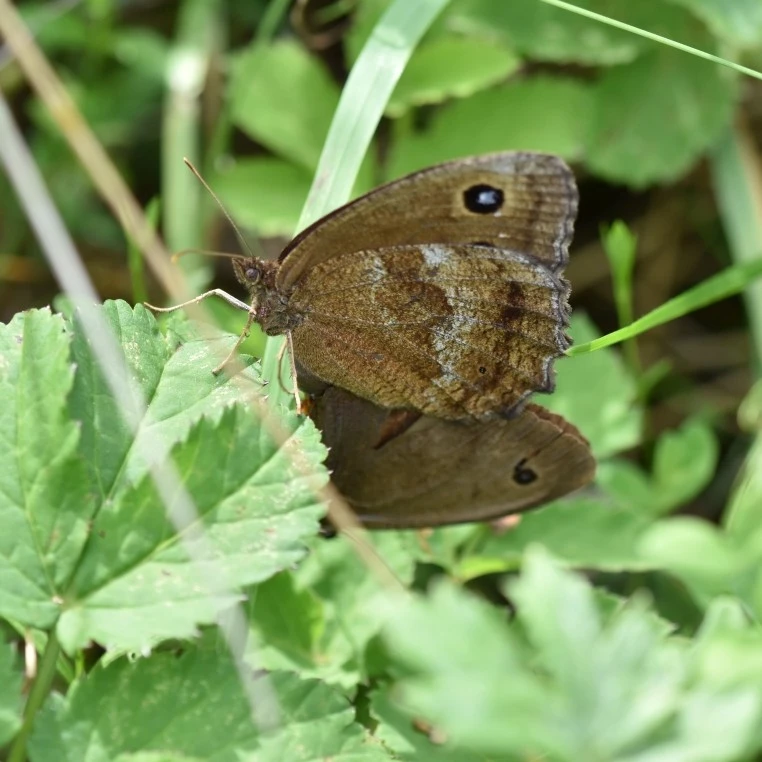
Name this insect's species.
Minois dryas
